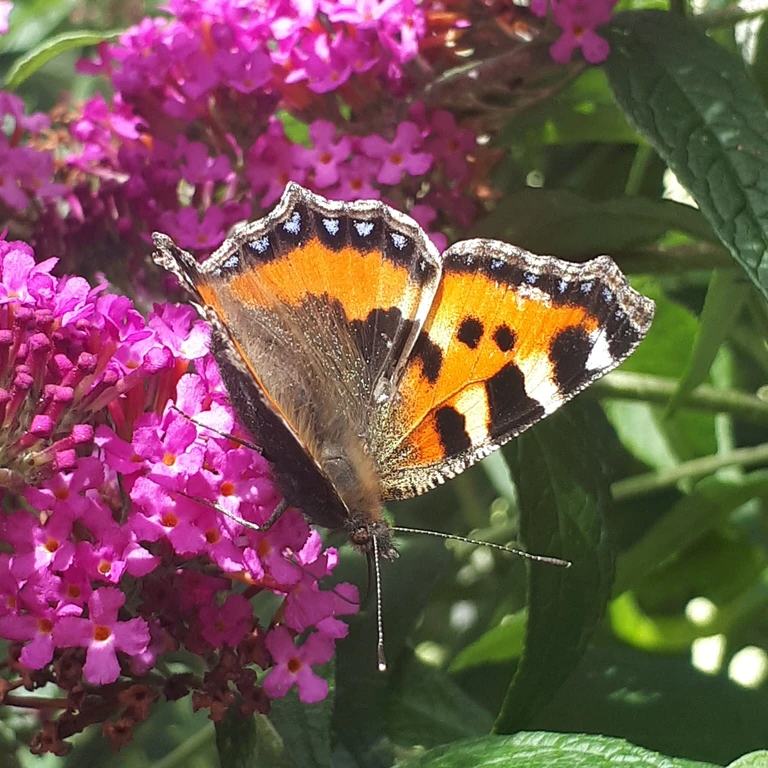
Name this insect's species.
Aglais urticae
